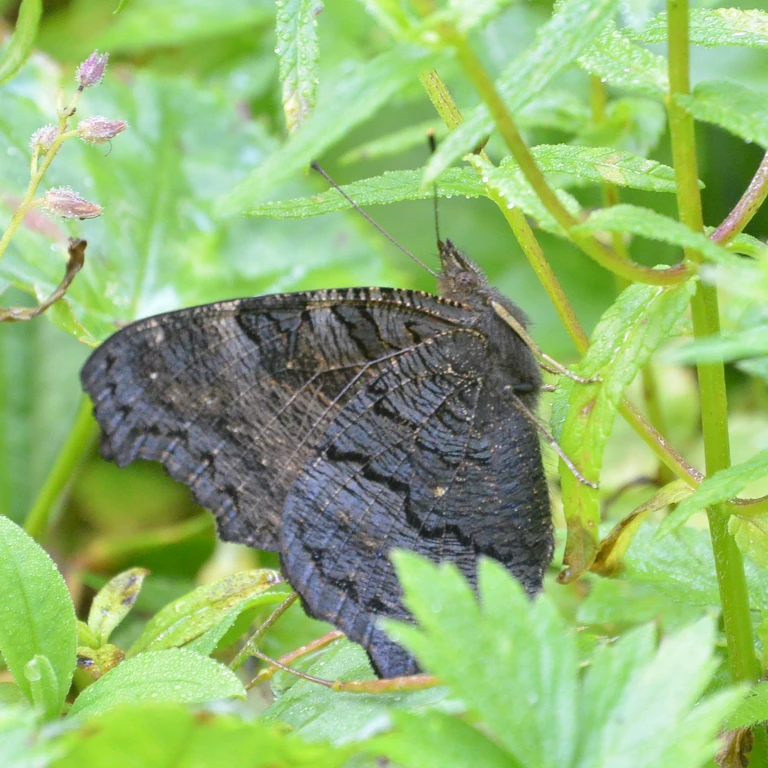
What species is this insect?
Aglais io
